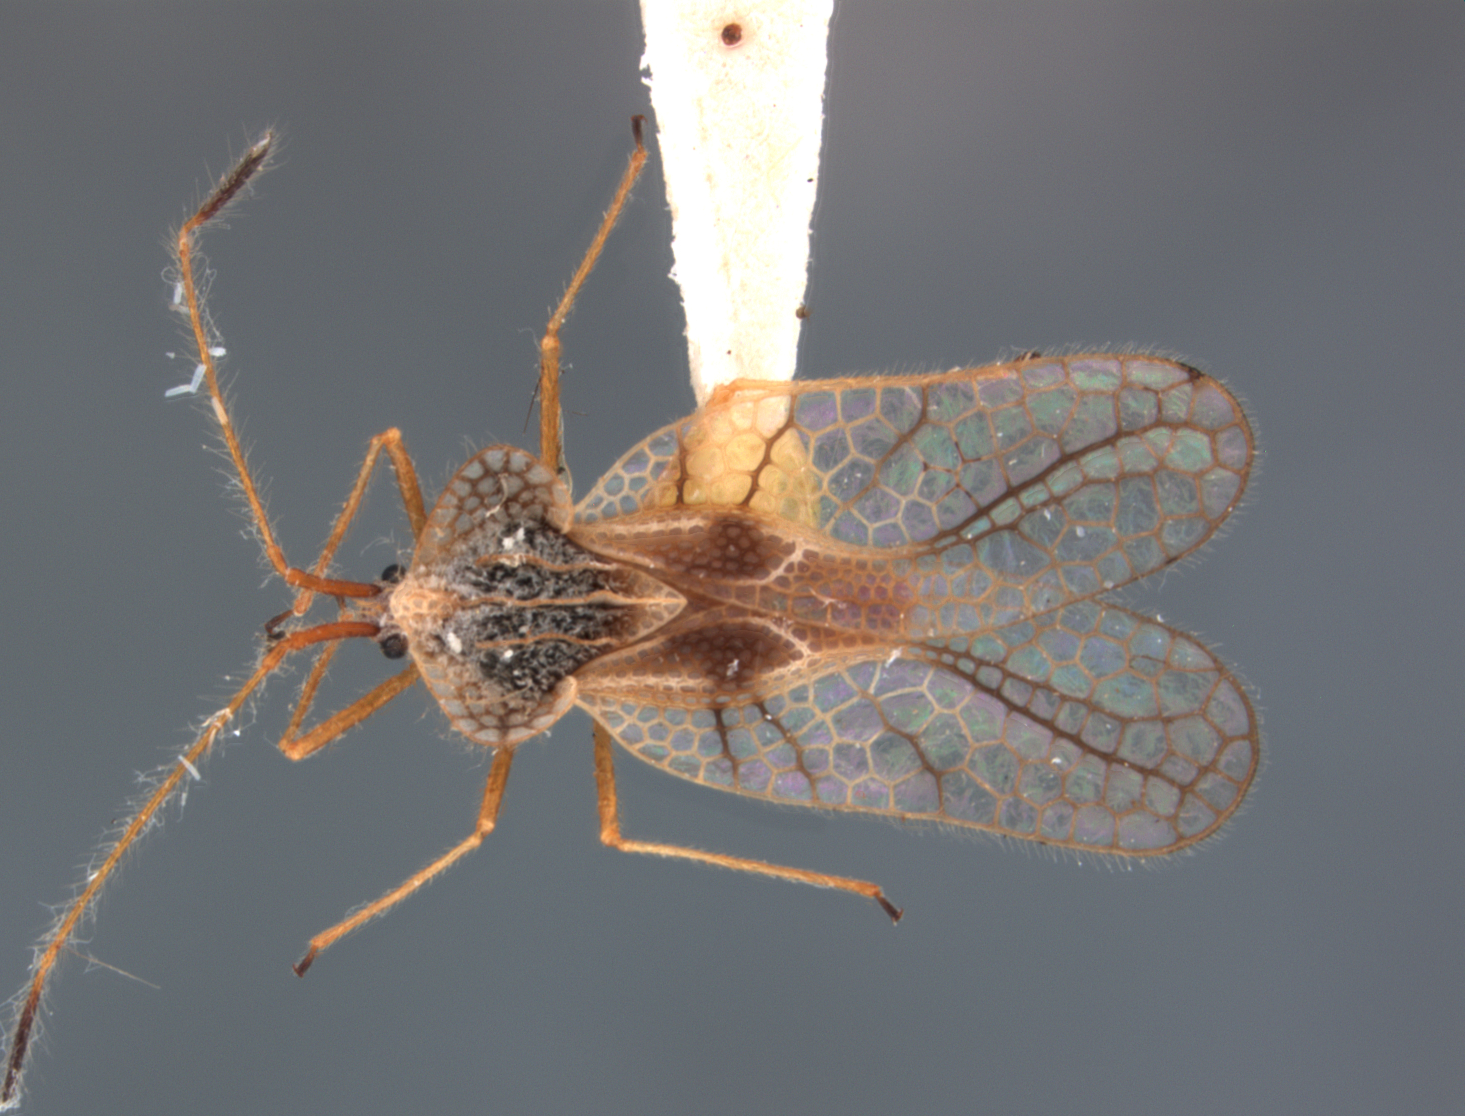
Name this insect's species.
Gargaphia paraguayensis
